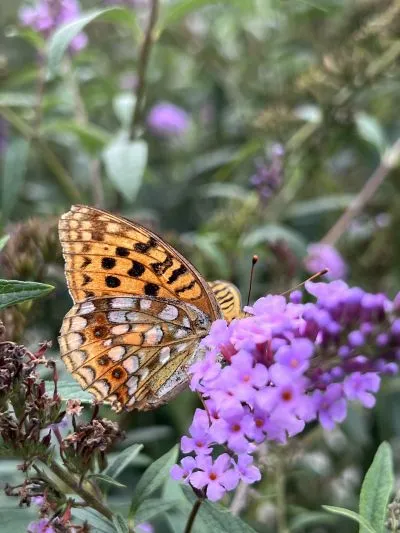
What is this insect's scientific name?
Fabriciana adippe
